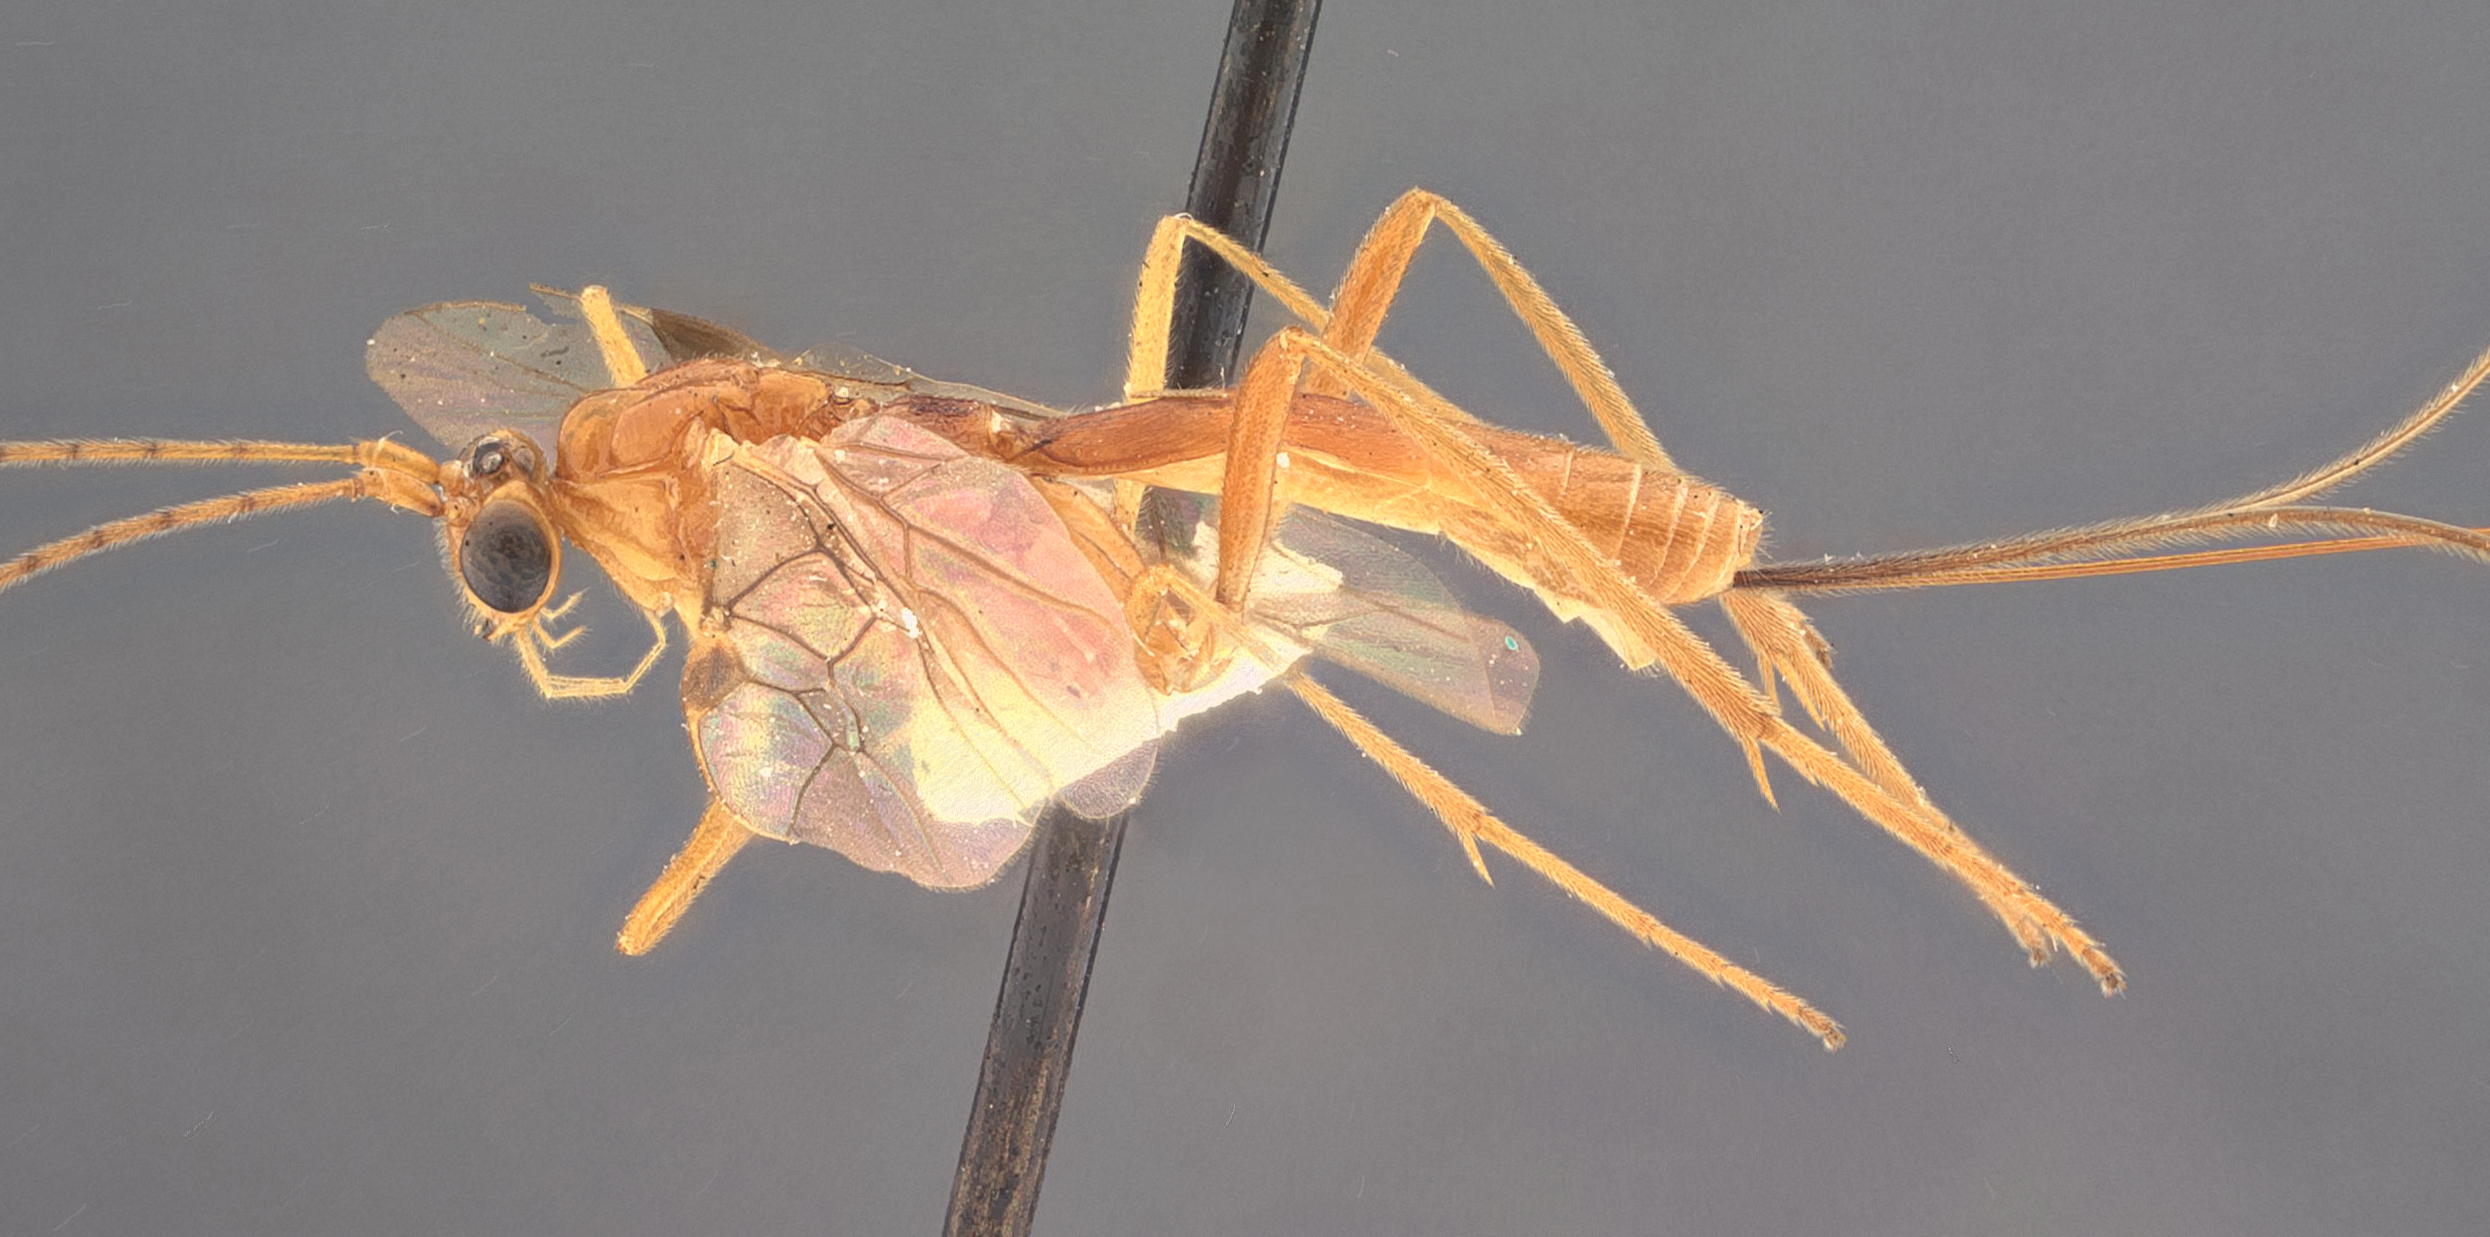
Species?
Macrocentrus utilis
